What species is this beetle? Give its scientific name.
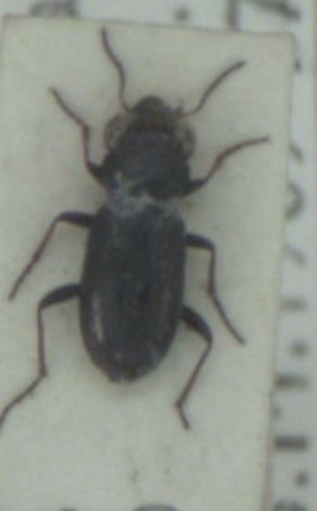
Notiophilus palustris
